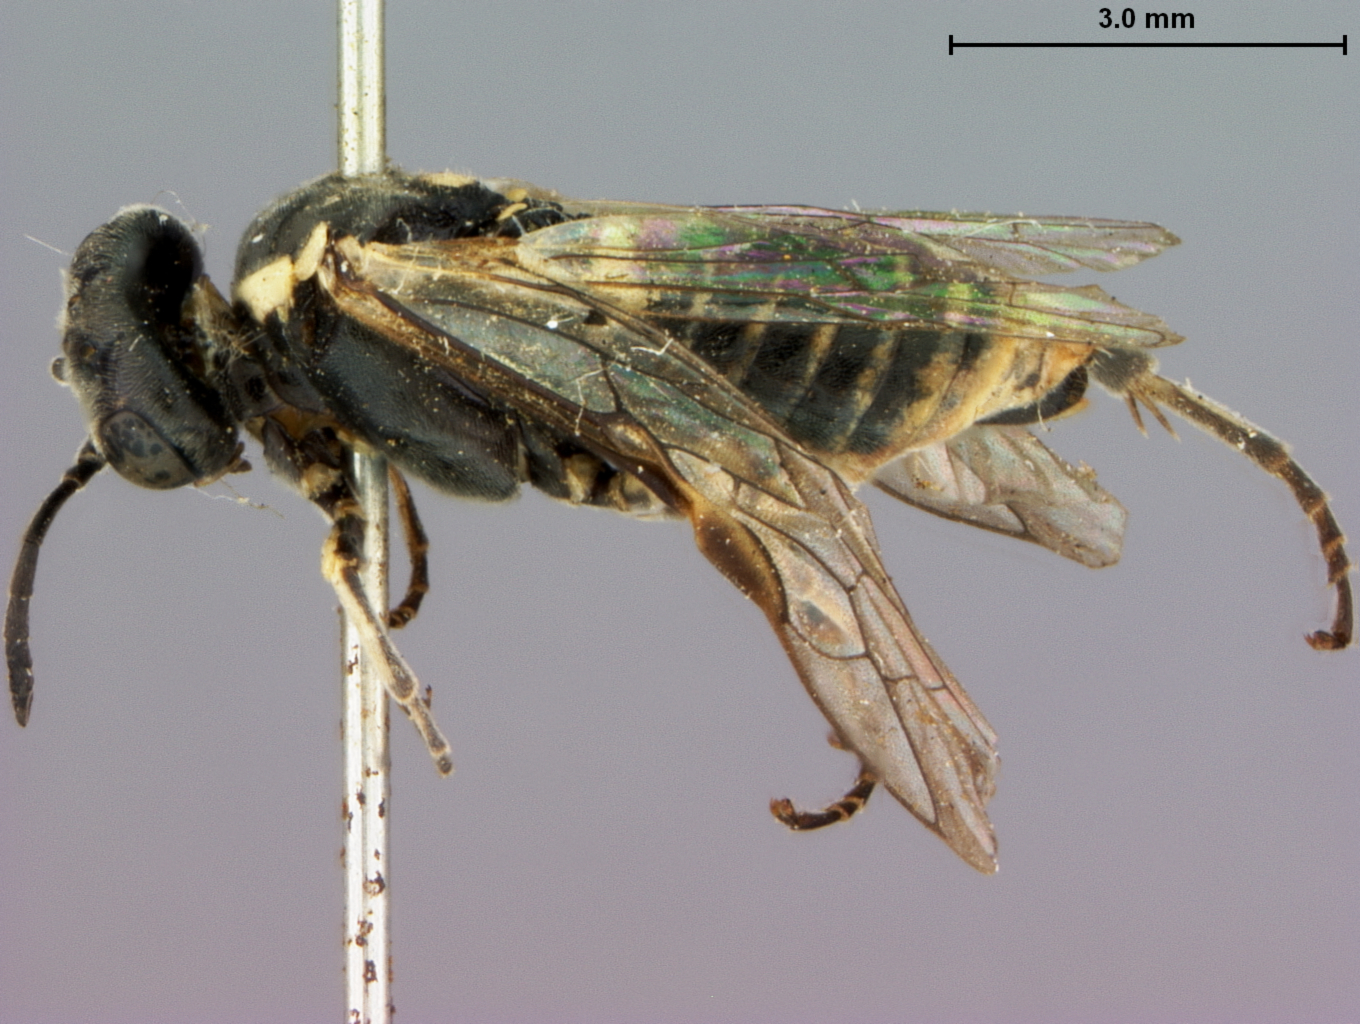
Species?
Macrophya multicincta
